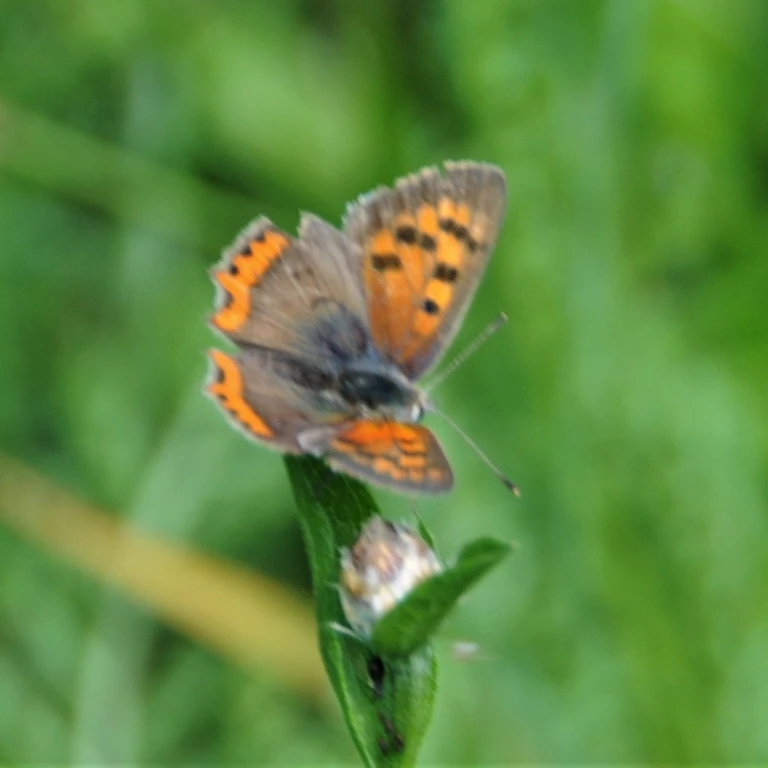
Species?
Lycaena phlaeas
